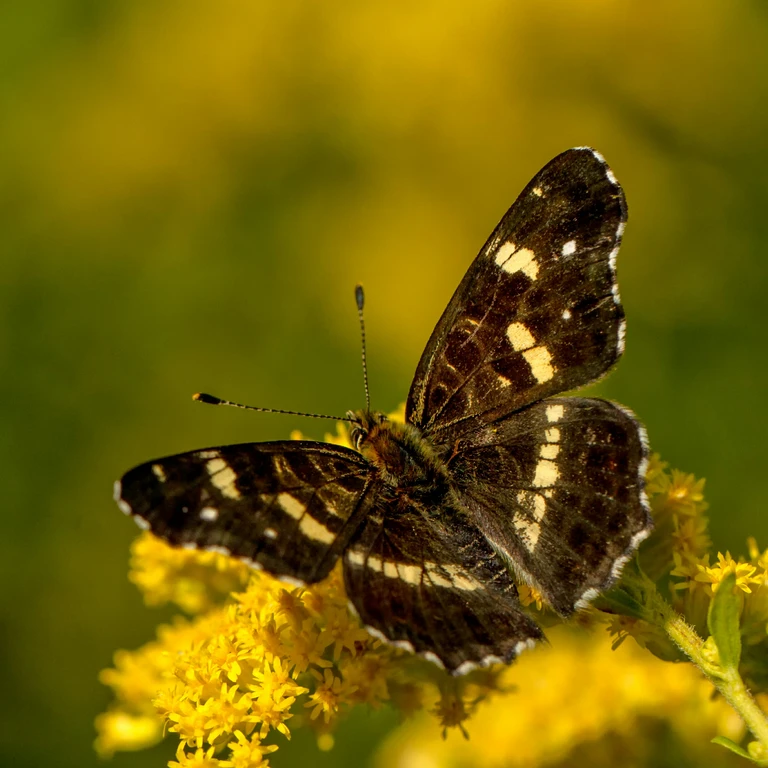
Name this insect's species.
Araschnia levana
